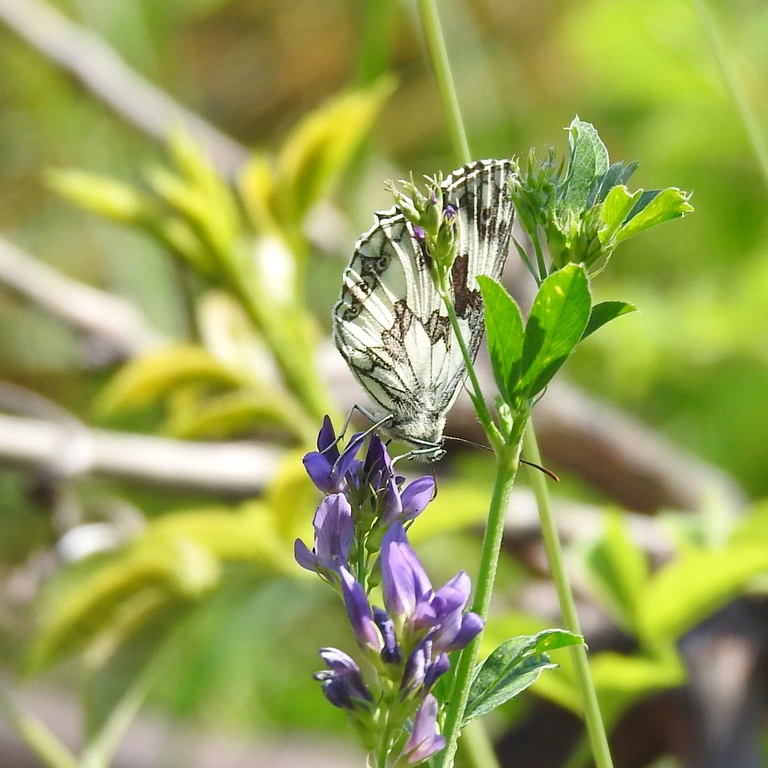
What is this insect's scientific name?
Melanargia galathea
